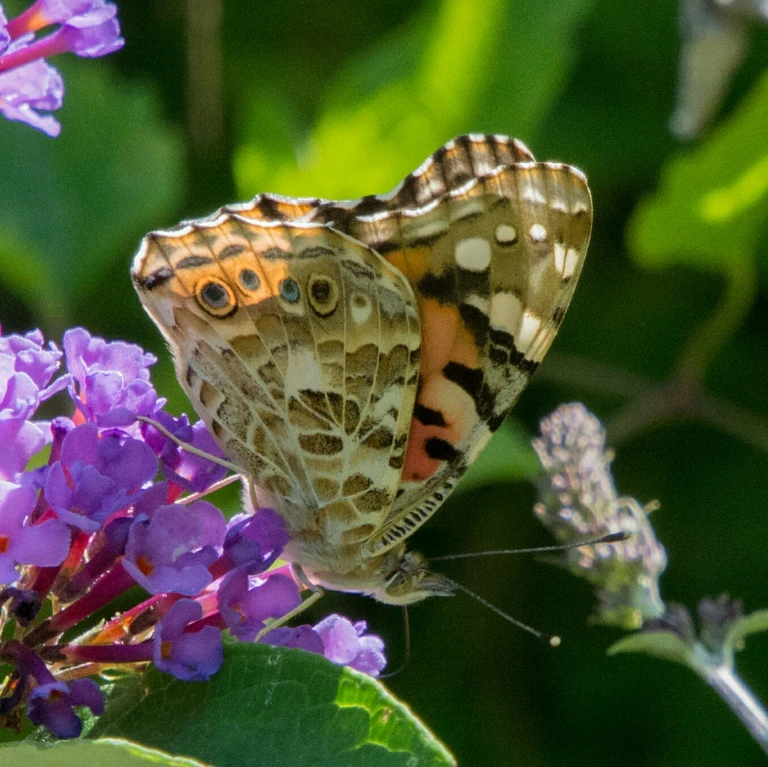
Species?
Vanessa cardui
